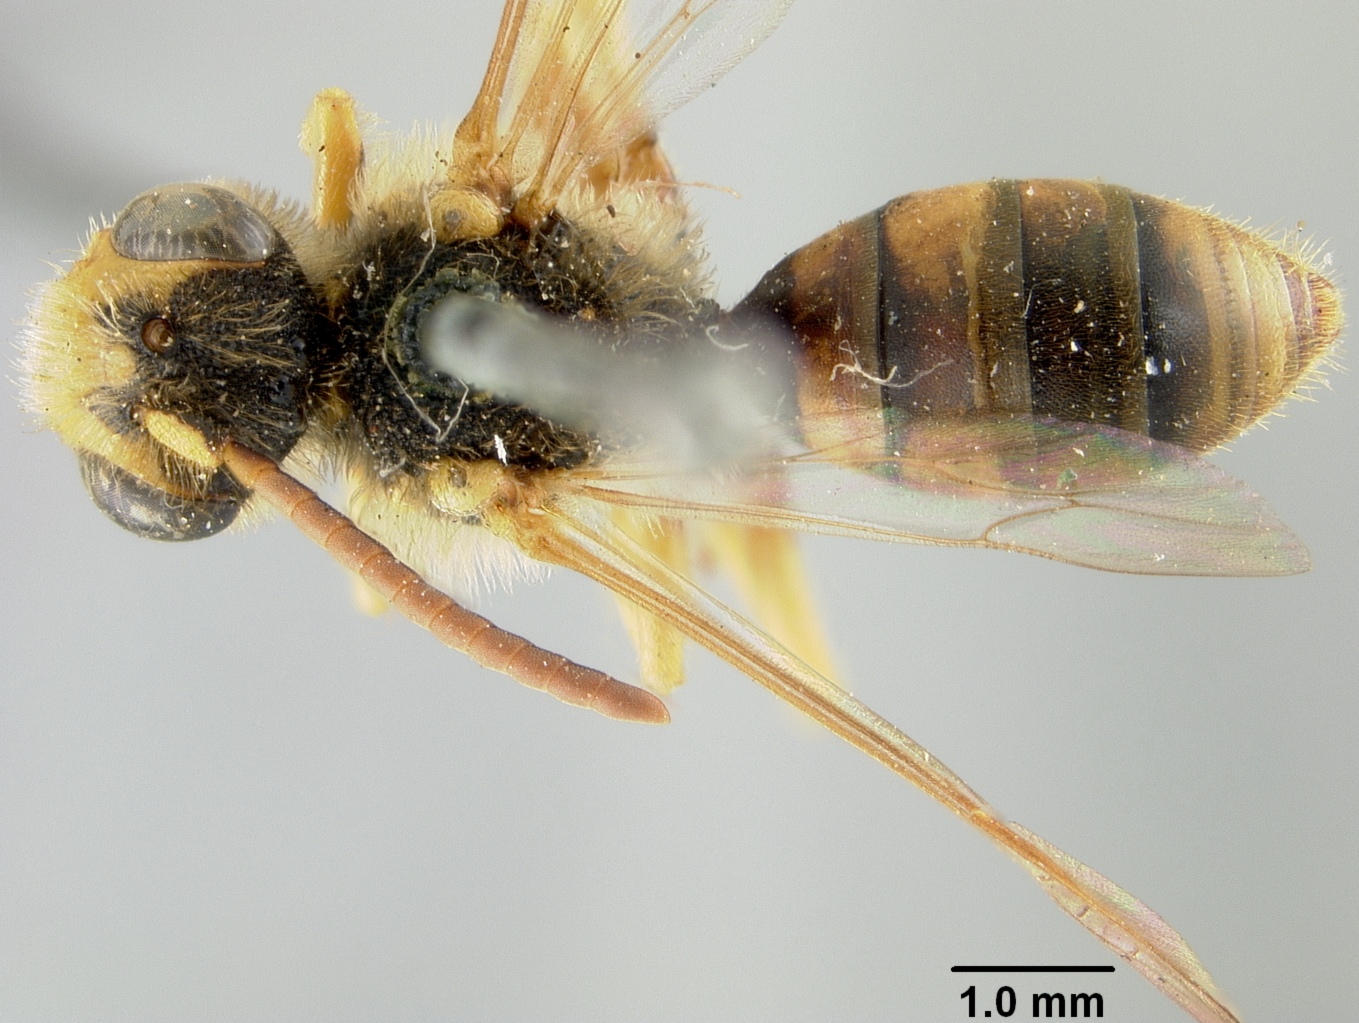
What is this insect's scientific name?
Nomada subsimilis
